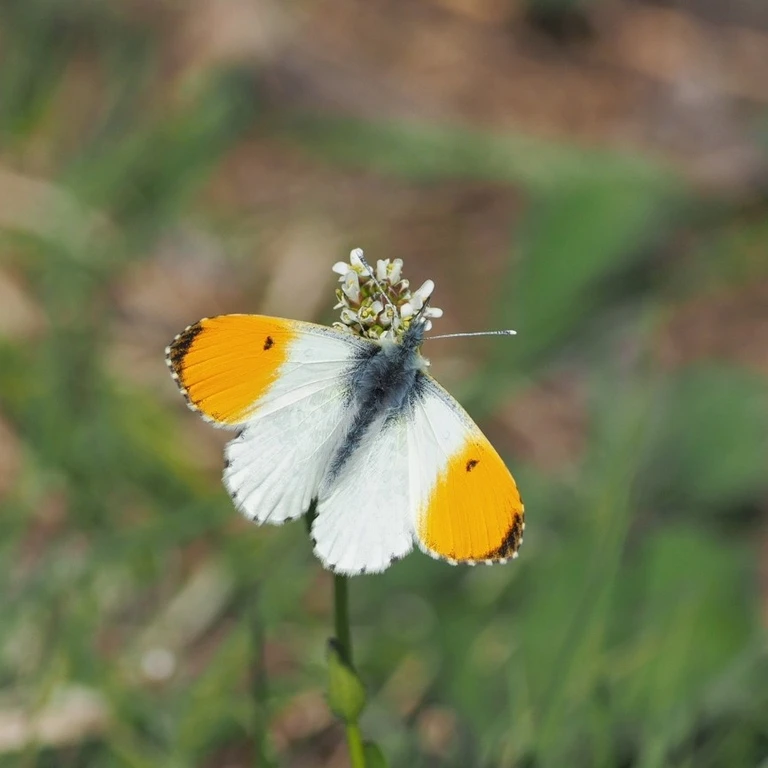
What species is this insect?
Anthocharis cardamines
